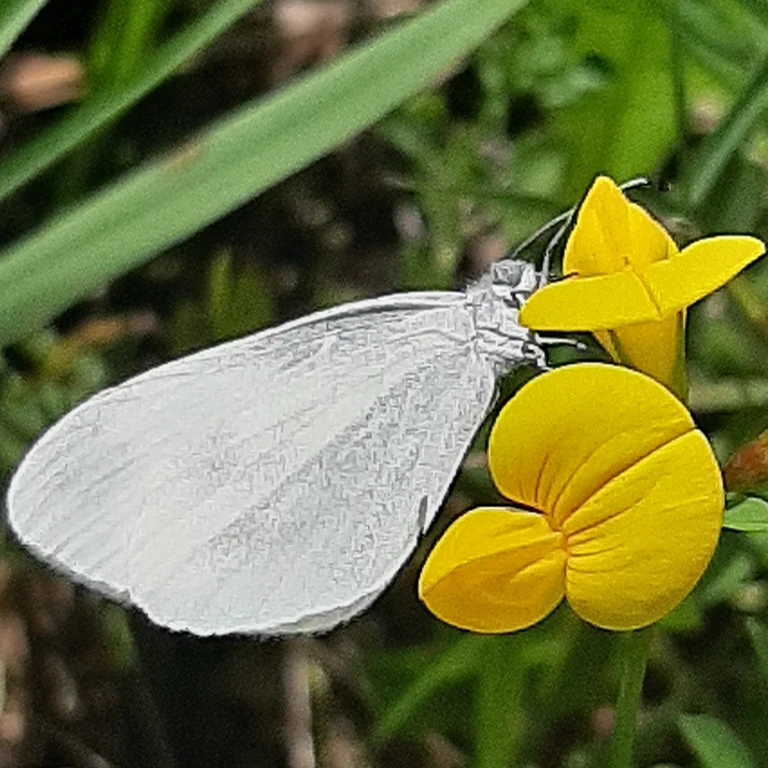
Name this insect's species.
Leptidea sinapis/juvernica
